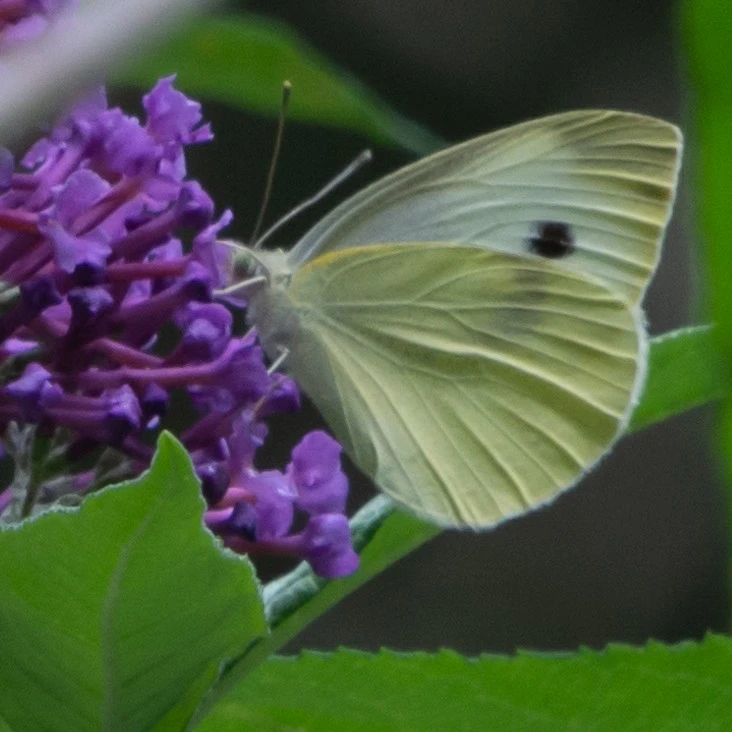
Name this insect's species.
Pieris brassicae
